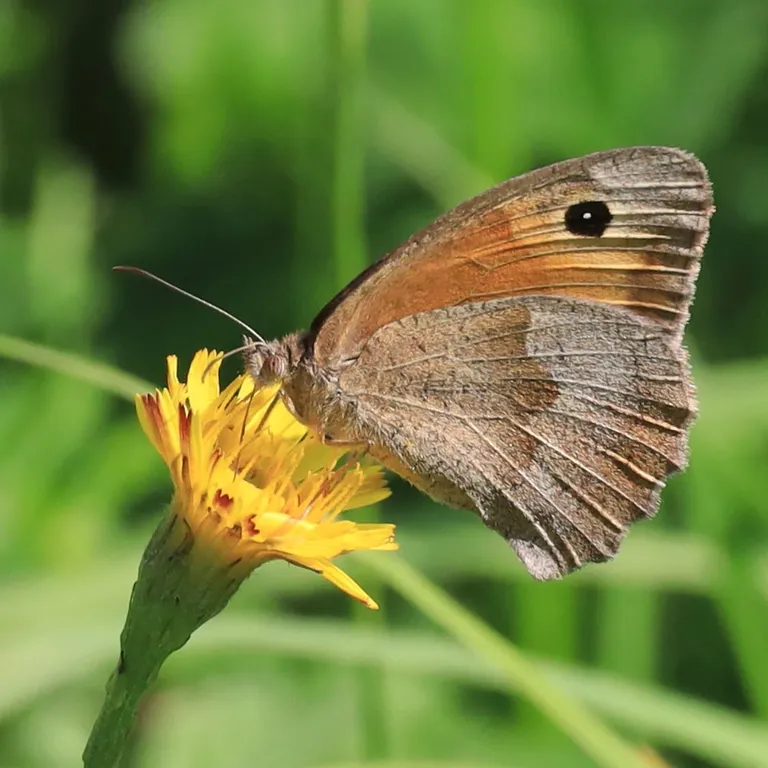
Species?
Maniola jurtina
